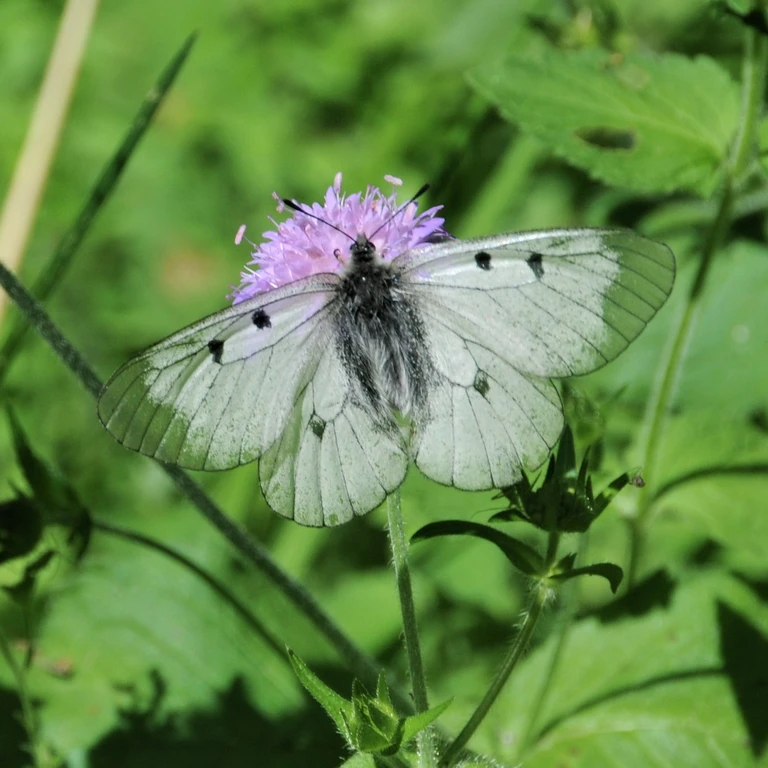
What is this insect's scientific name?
Parnassius mnemosyne
